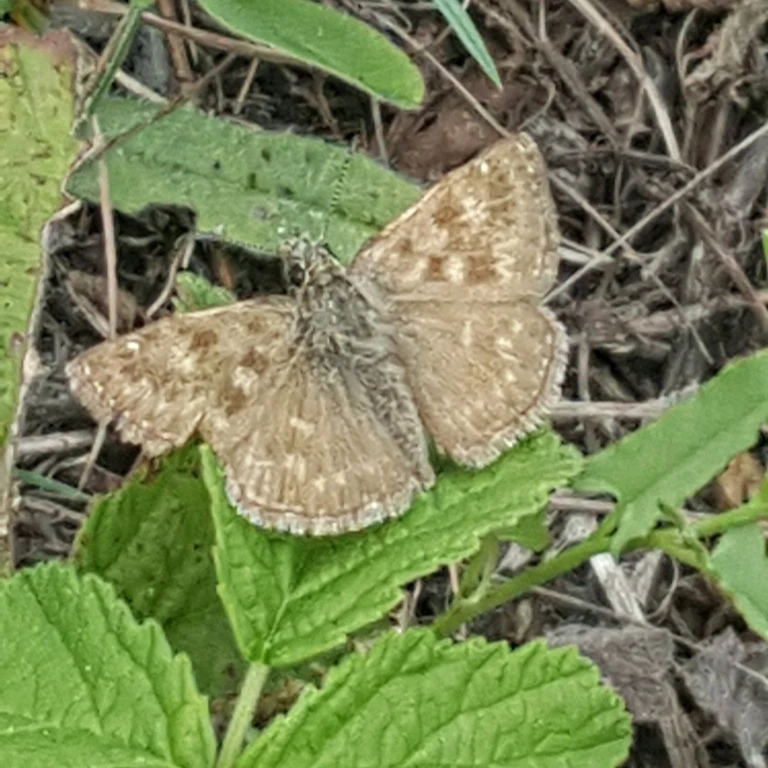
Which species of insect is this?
Erynnis tages
